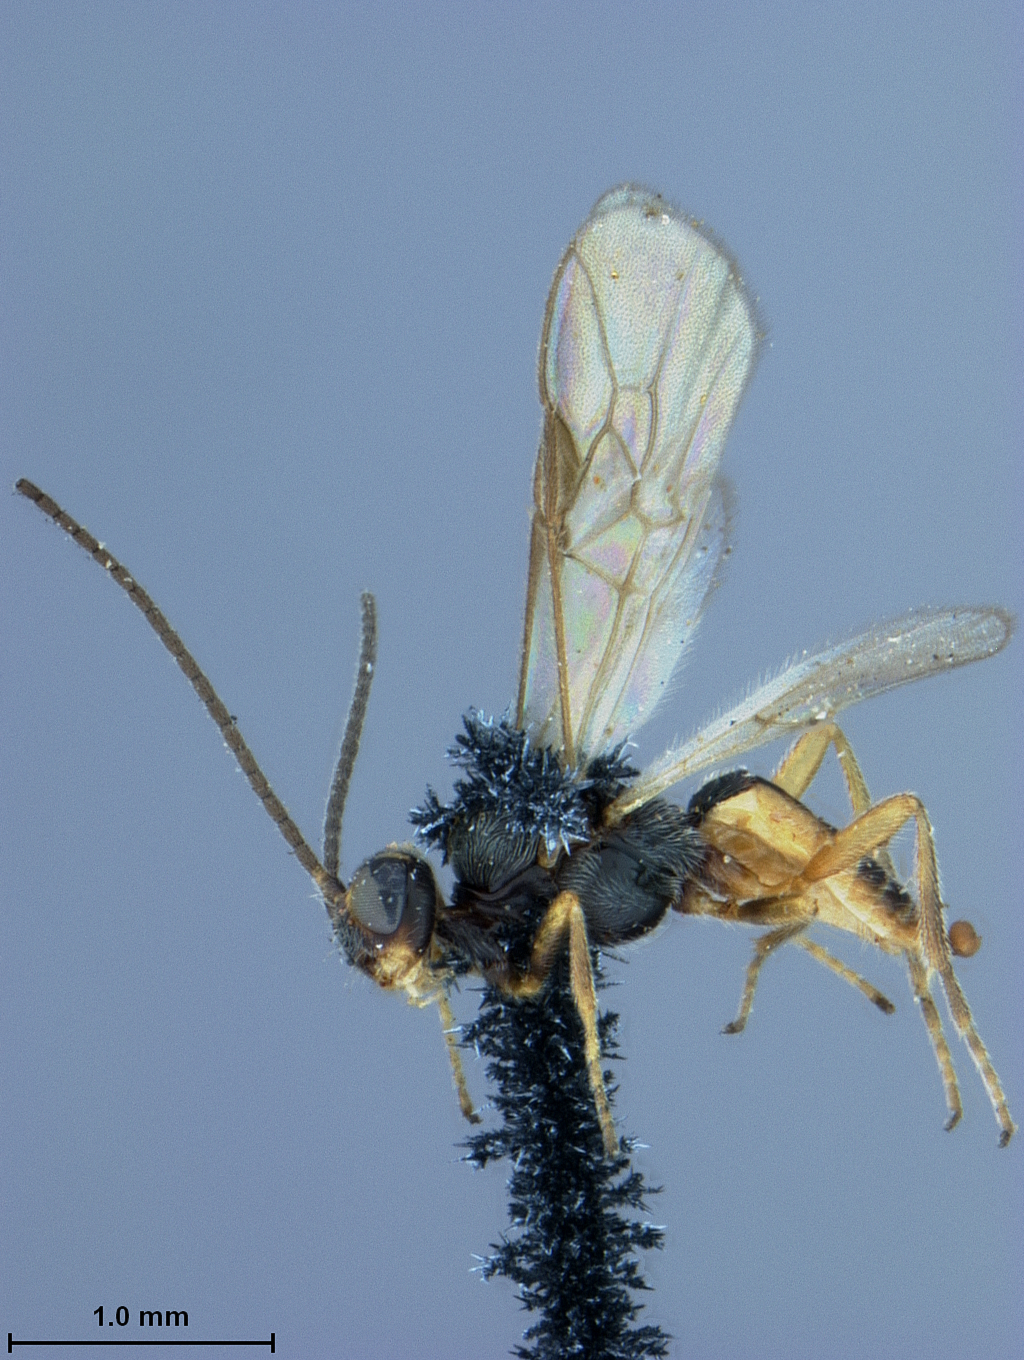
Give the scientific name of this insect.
Bracon notaticeps
